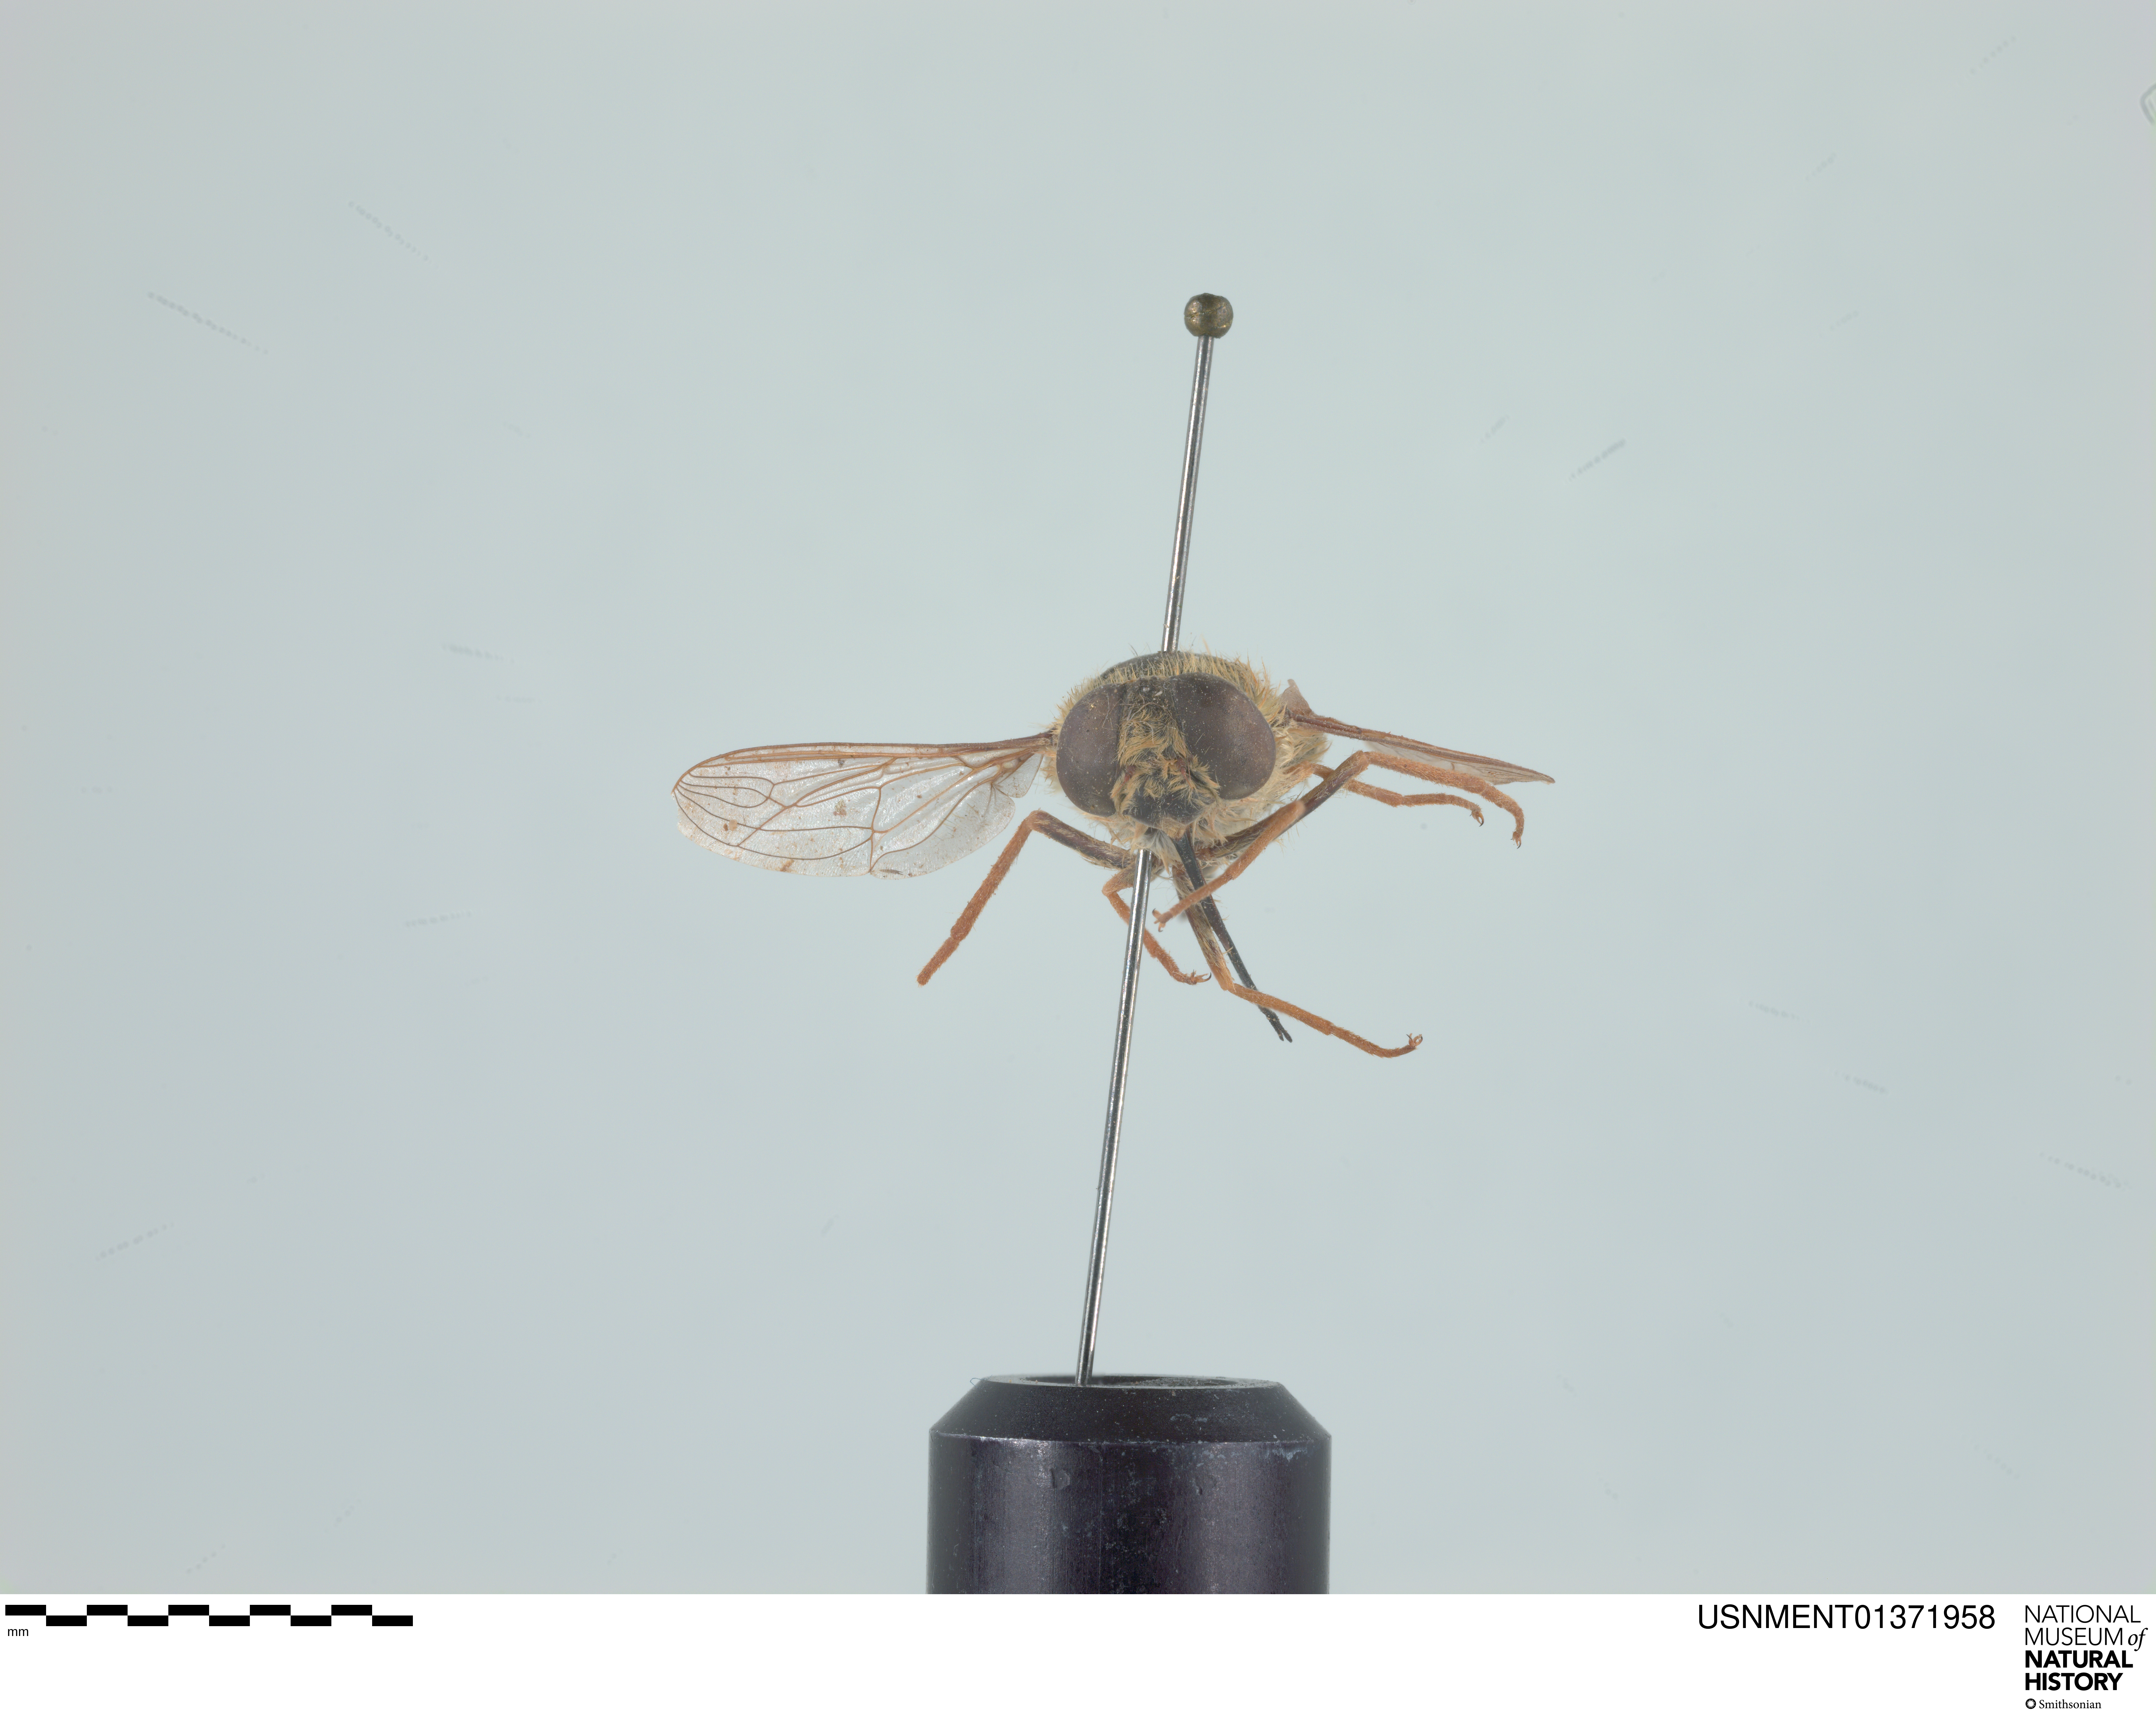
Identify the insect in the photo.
Neorhynchocephalus tauscheri
